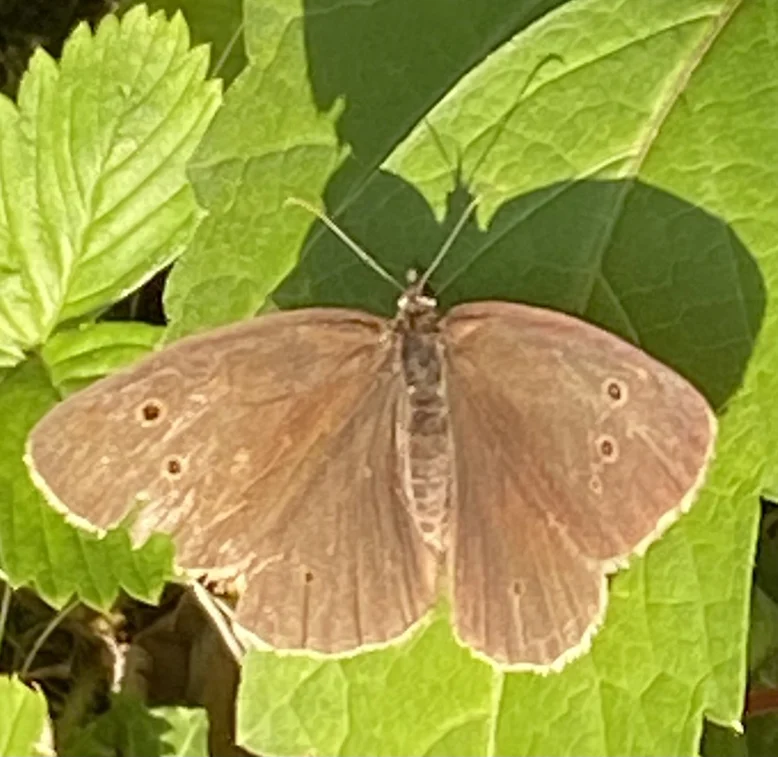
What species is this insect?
Aphantopus hyperantus
